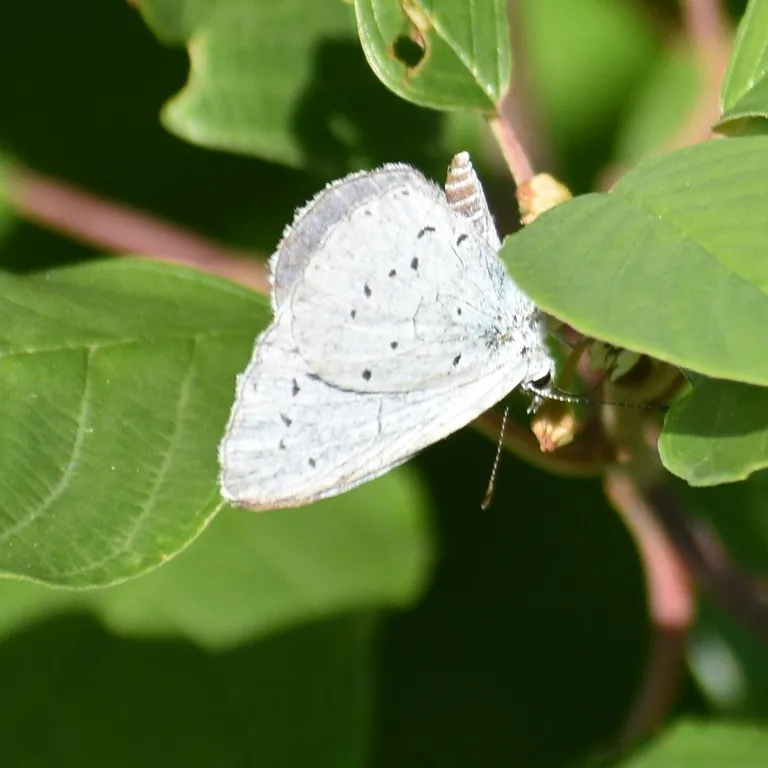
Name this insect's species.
Celastrina argiolus
